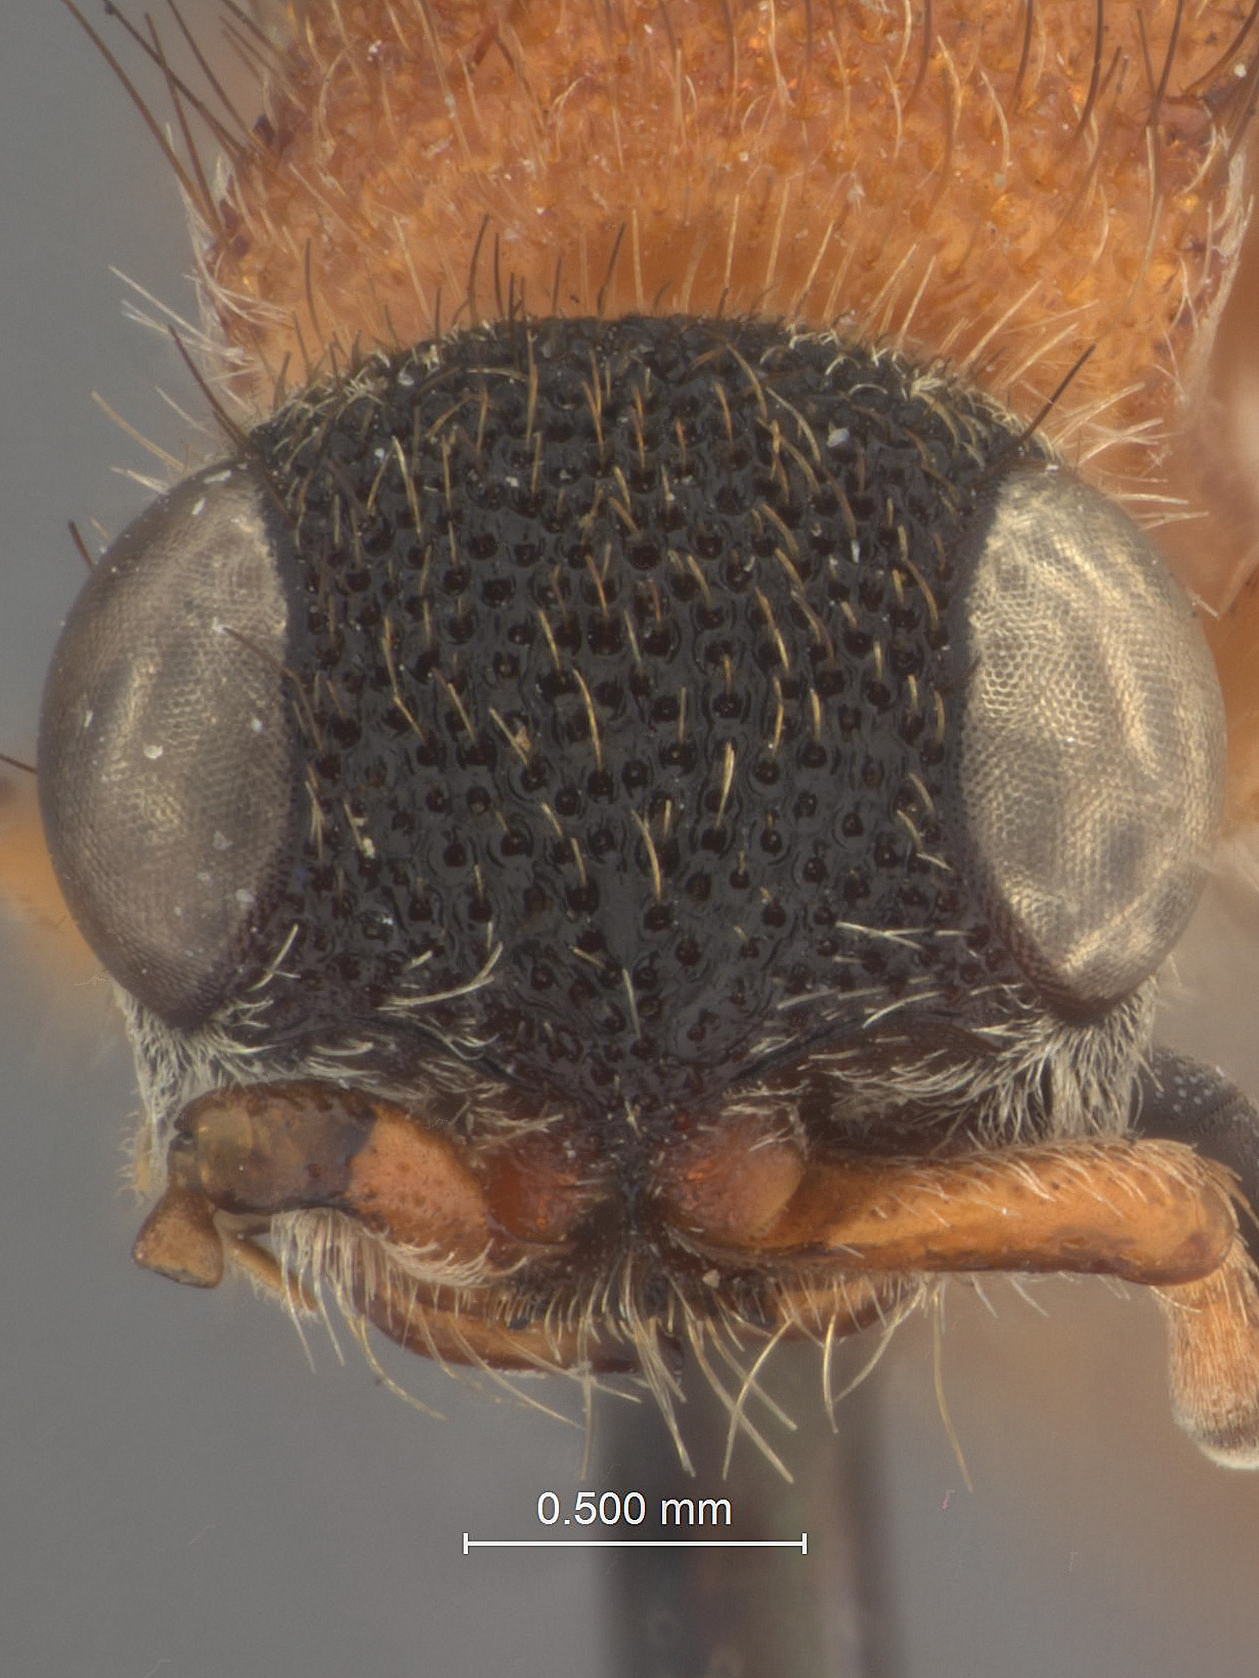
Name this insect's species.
Timulla collina
